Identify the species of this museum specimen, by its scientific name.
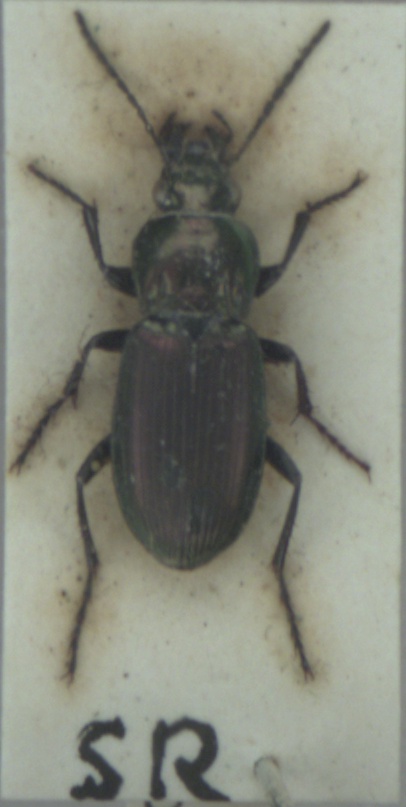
Poecilus lepidus
